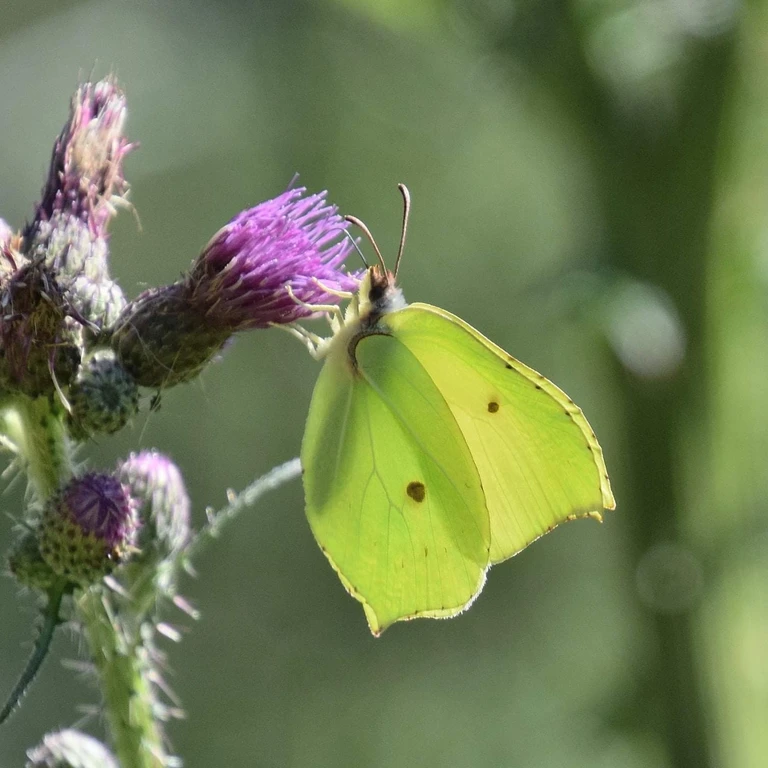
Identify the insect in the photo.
Gonepteryx rhamni
